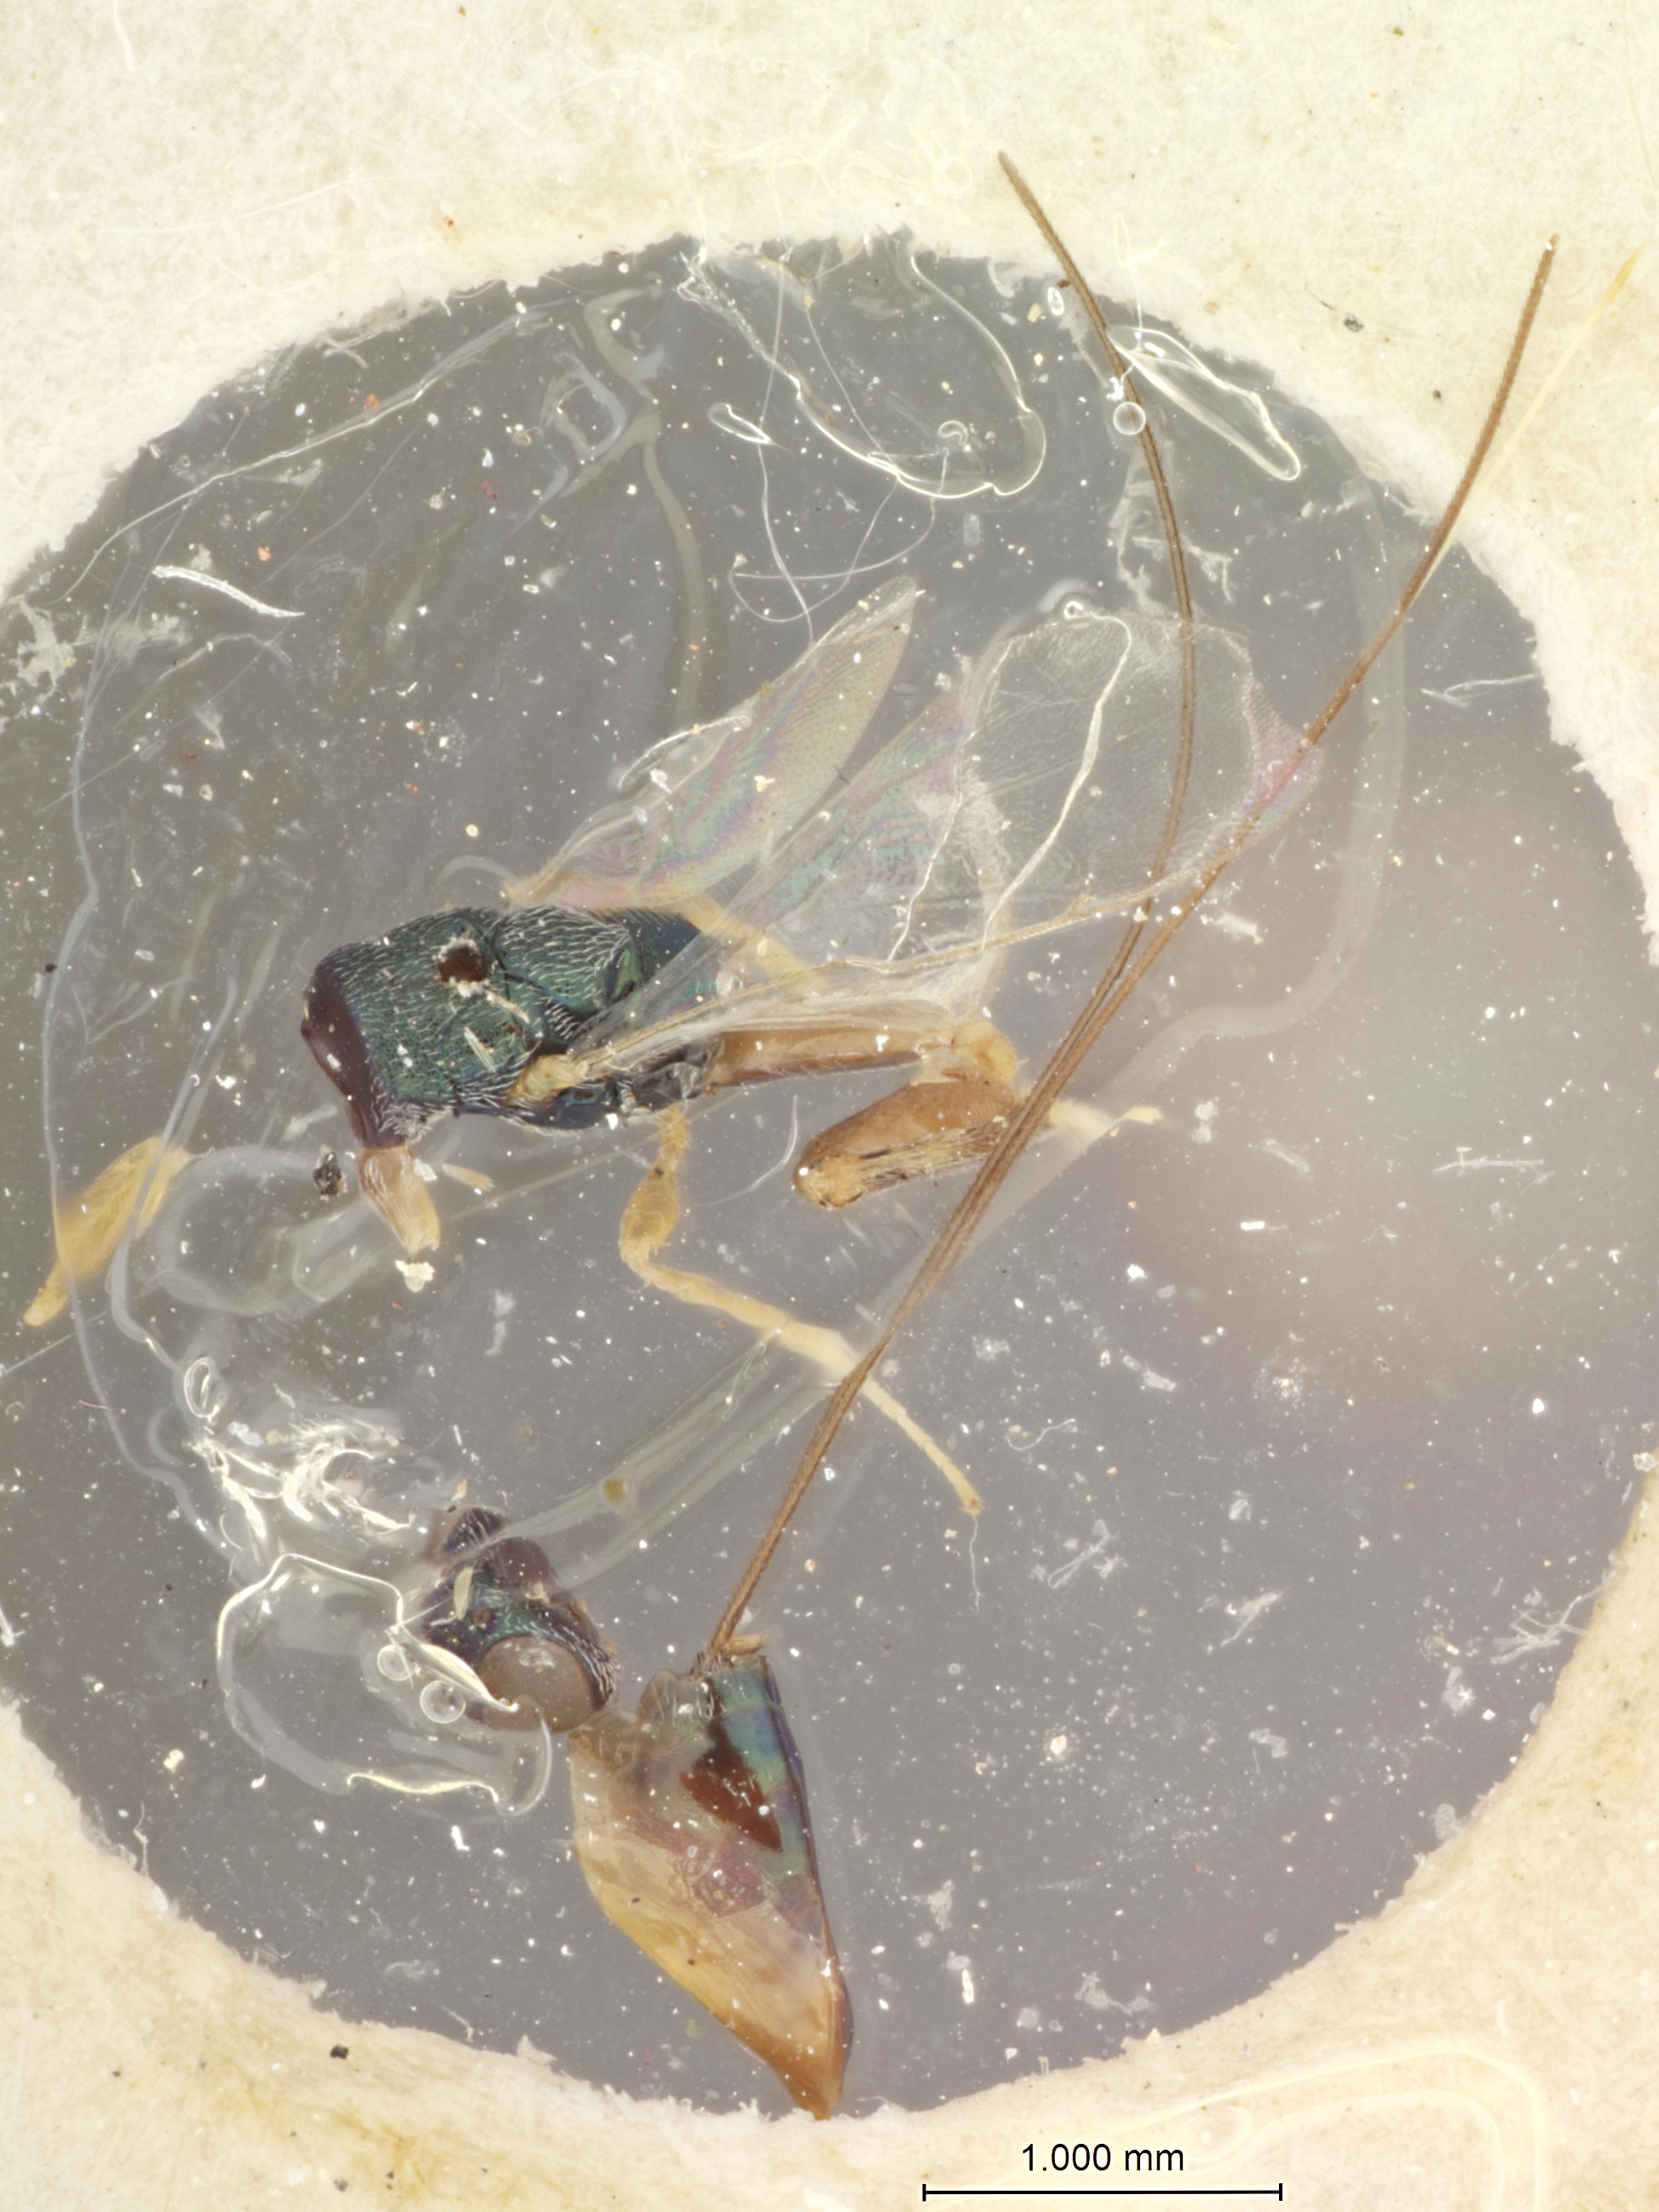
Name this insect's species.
Podagrion chatterjeei
